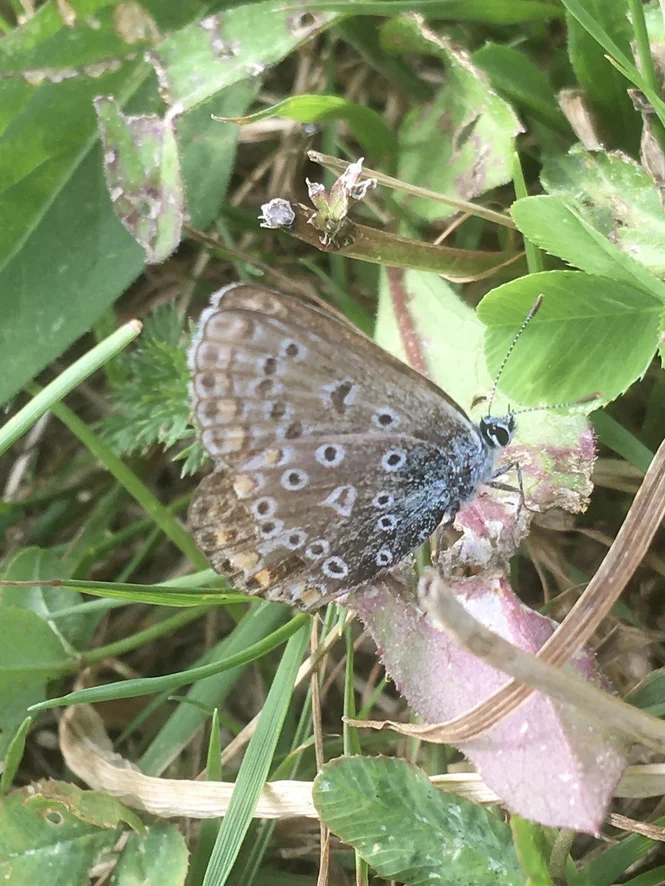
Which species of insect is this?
Polyommatus icarus
